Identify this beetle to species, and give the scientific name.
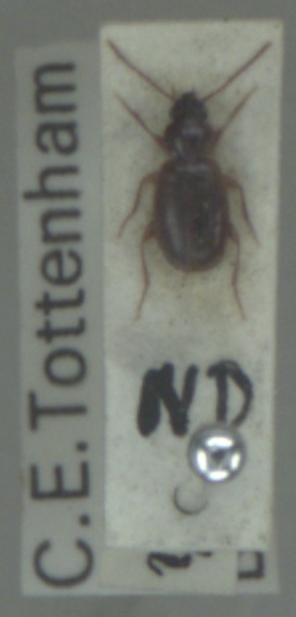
Trechus obtusus
